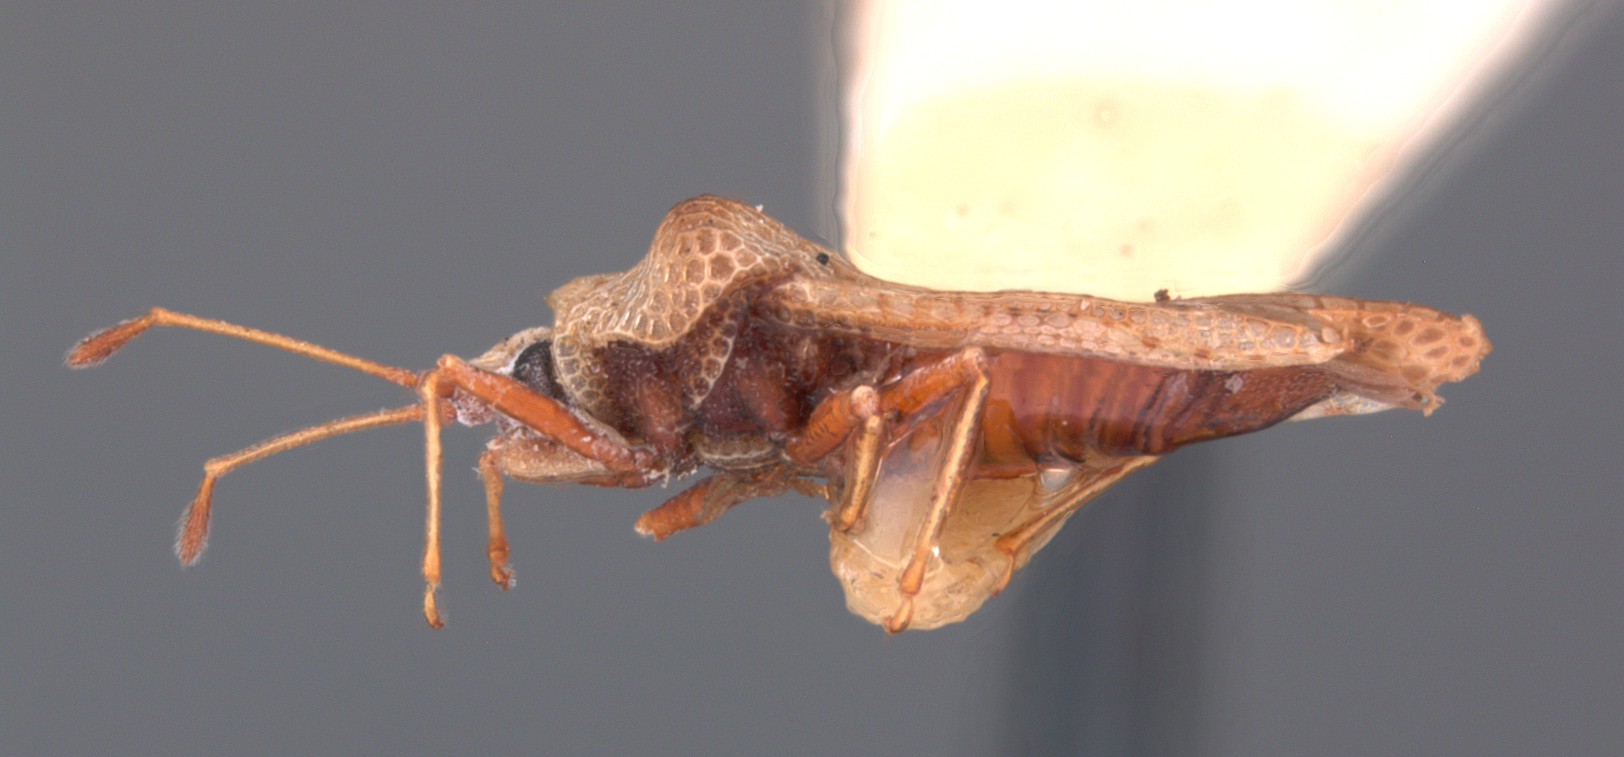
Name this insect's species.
Cysteochila orta
